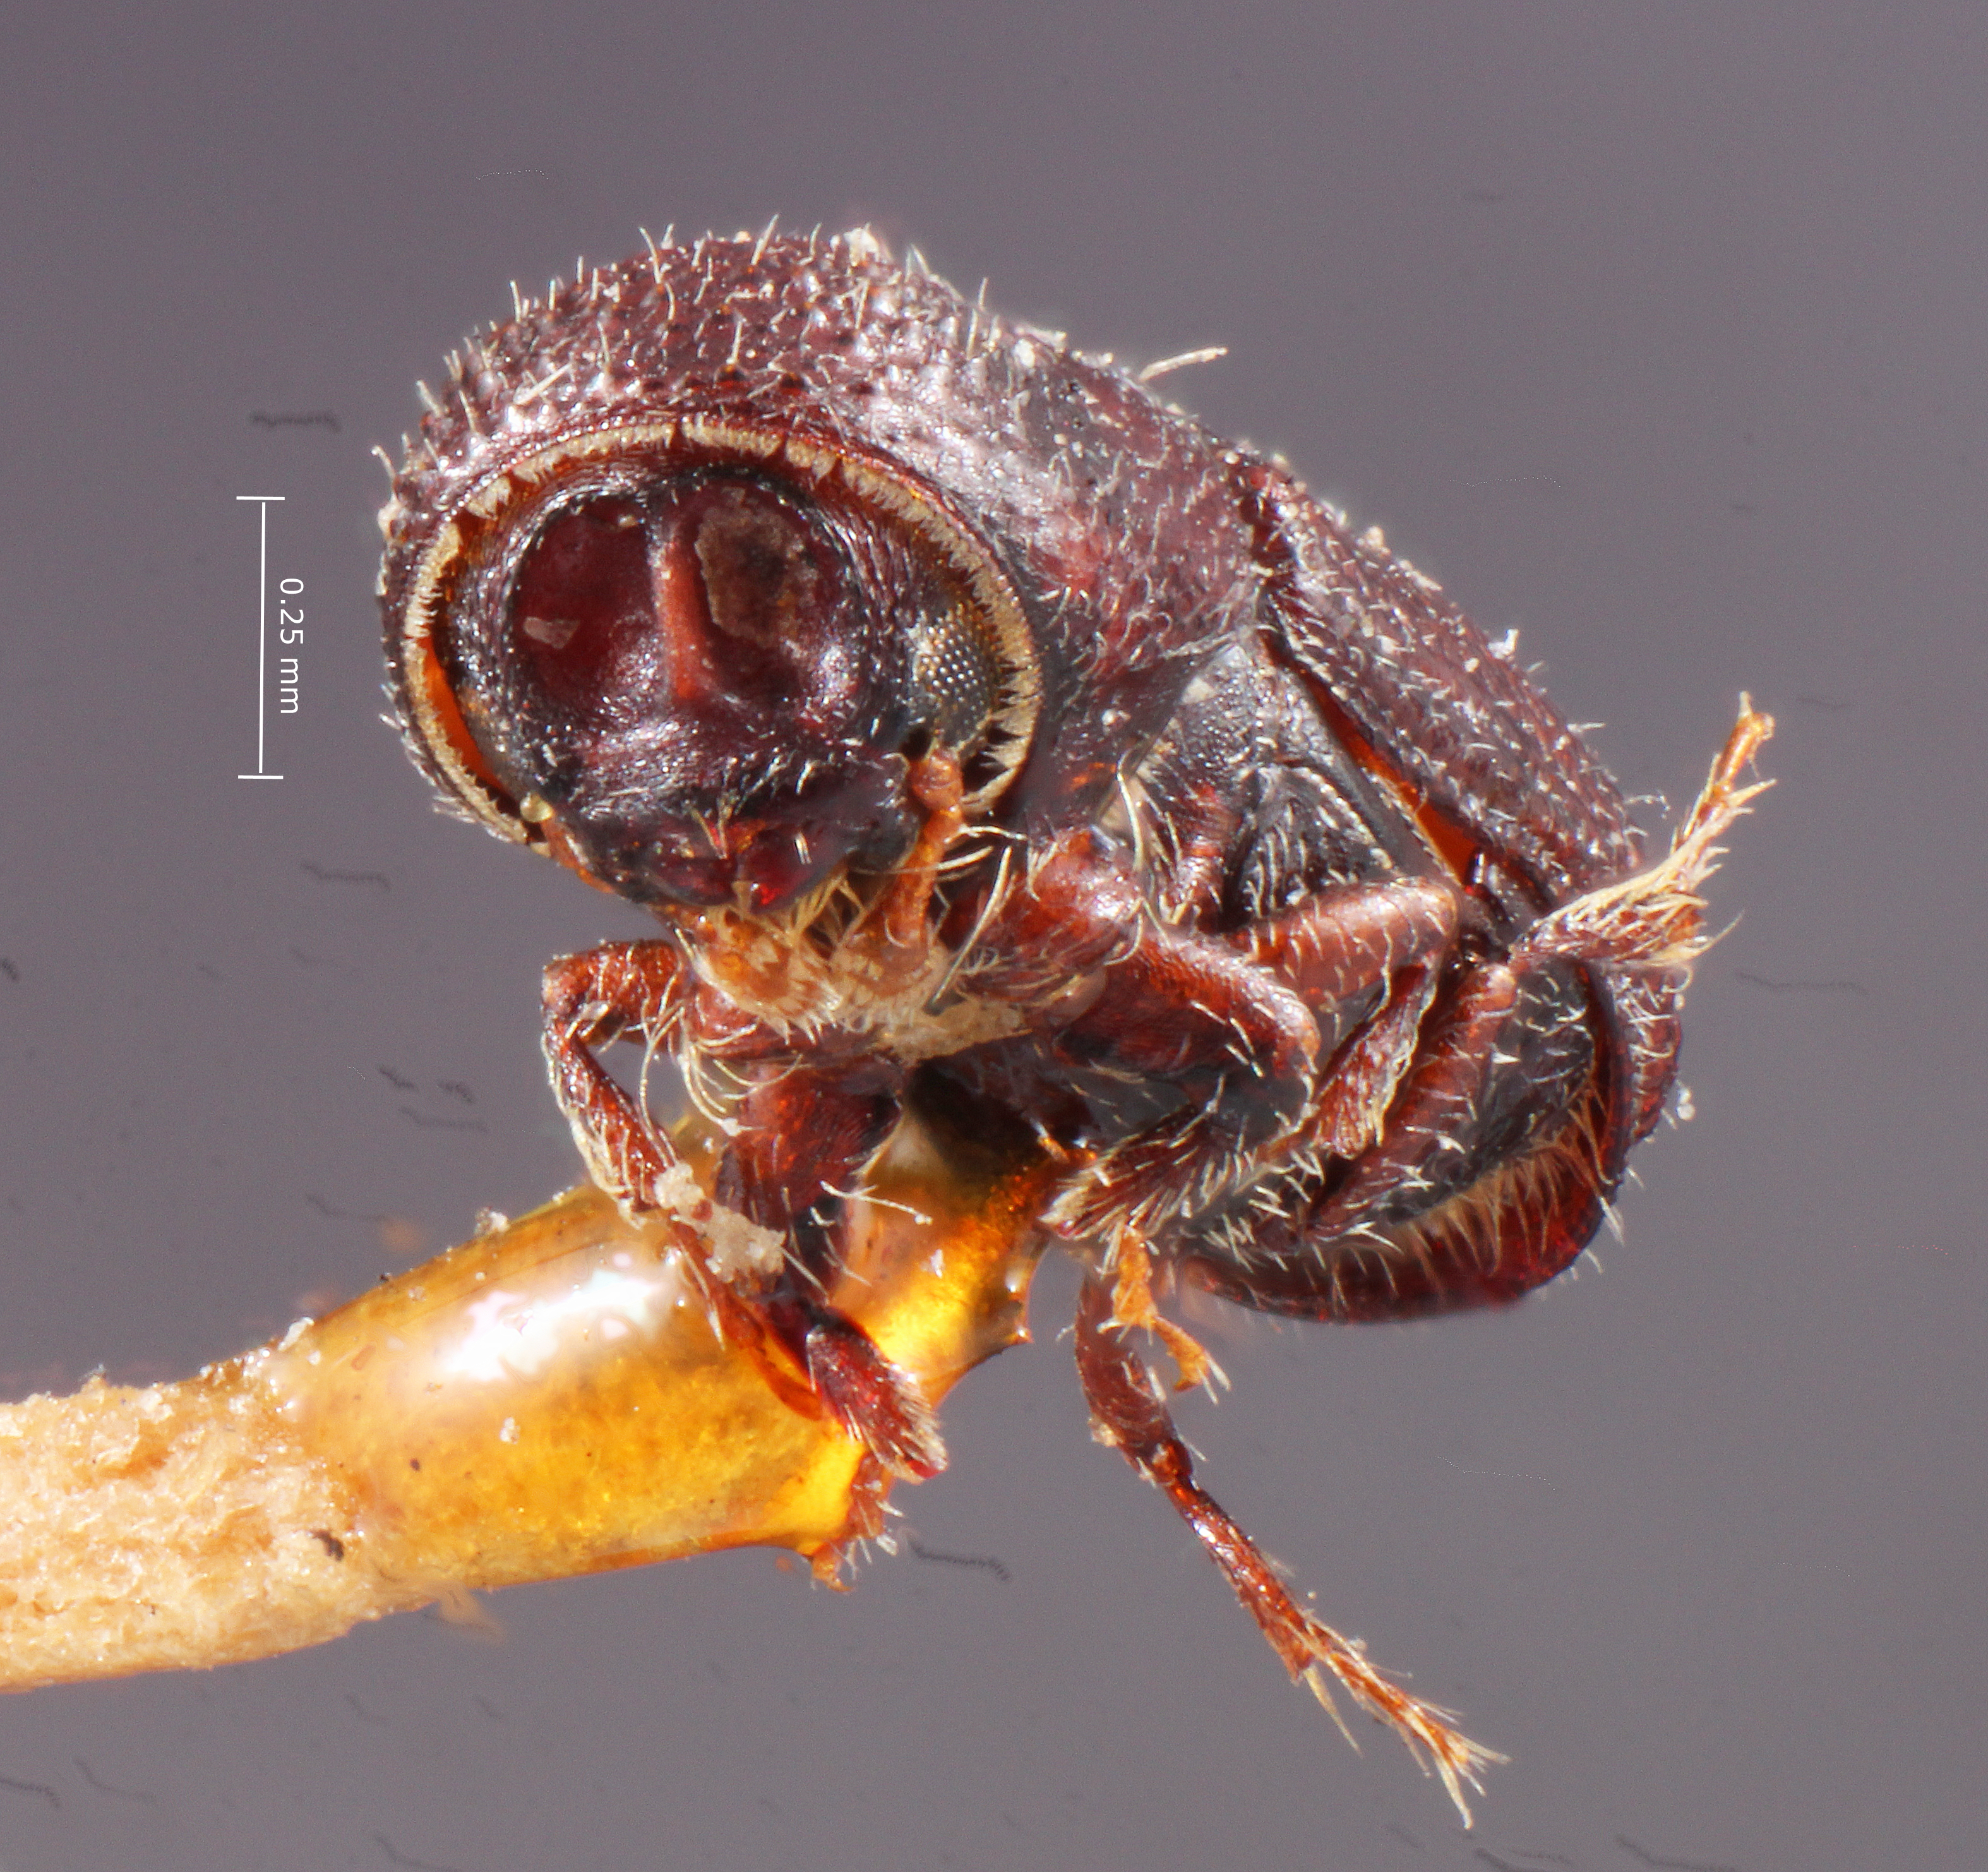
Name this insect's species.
Hylocurus biconcavus
